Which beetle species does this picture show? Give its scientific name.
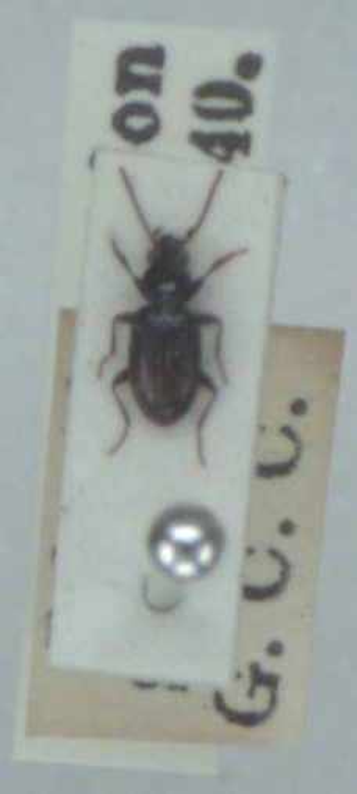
Bembidion normannum
